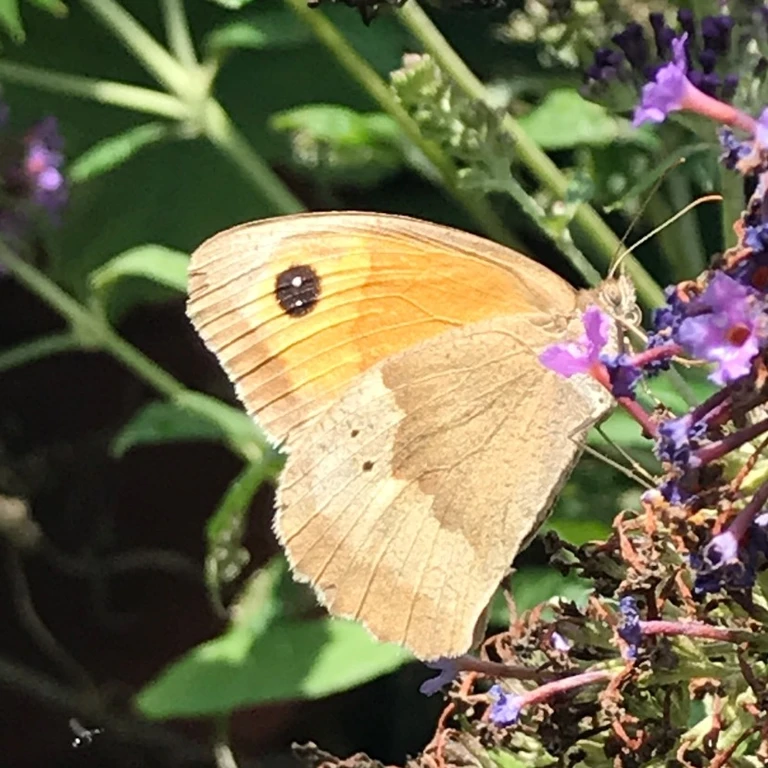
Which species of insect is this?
Maniola jurtina
